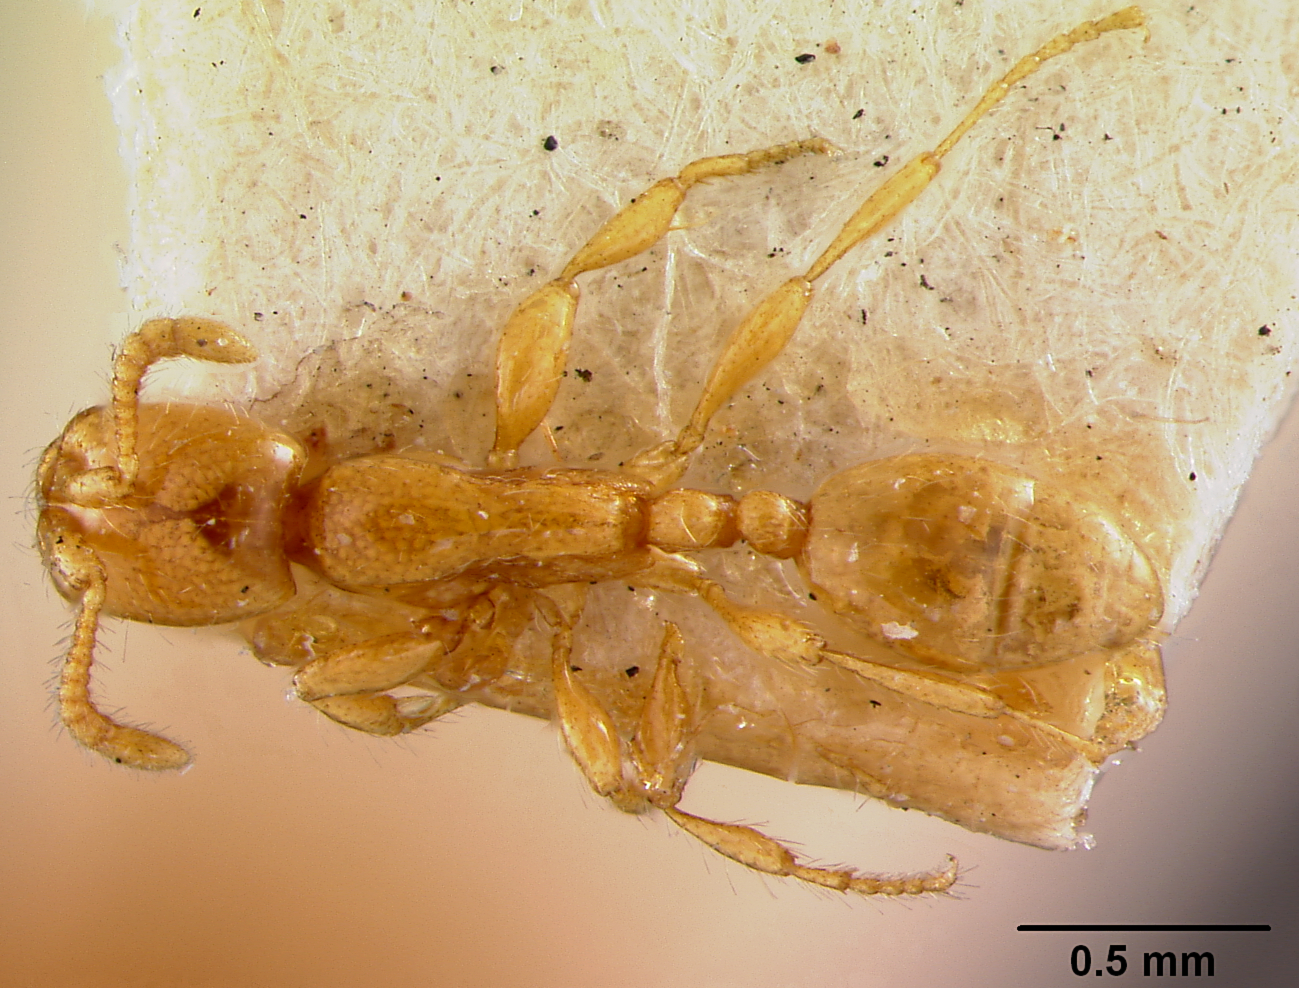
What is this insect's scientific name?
Aenictus mariae
